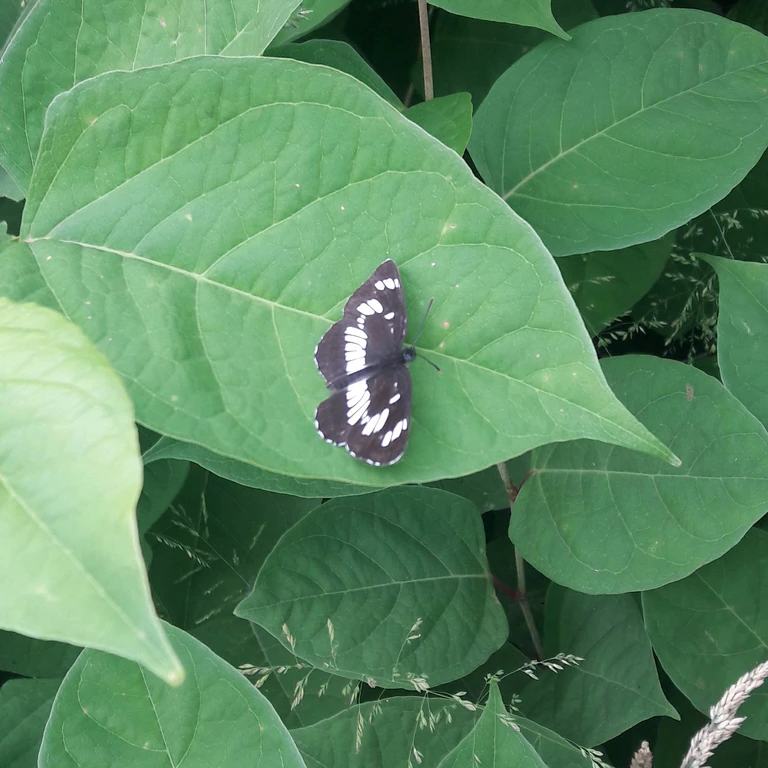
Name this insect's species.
Neptis rivularis
